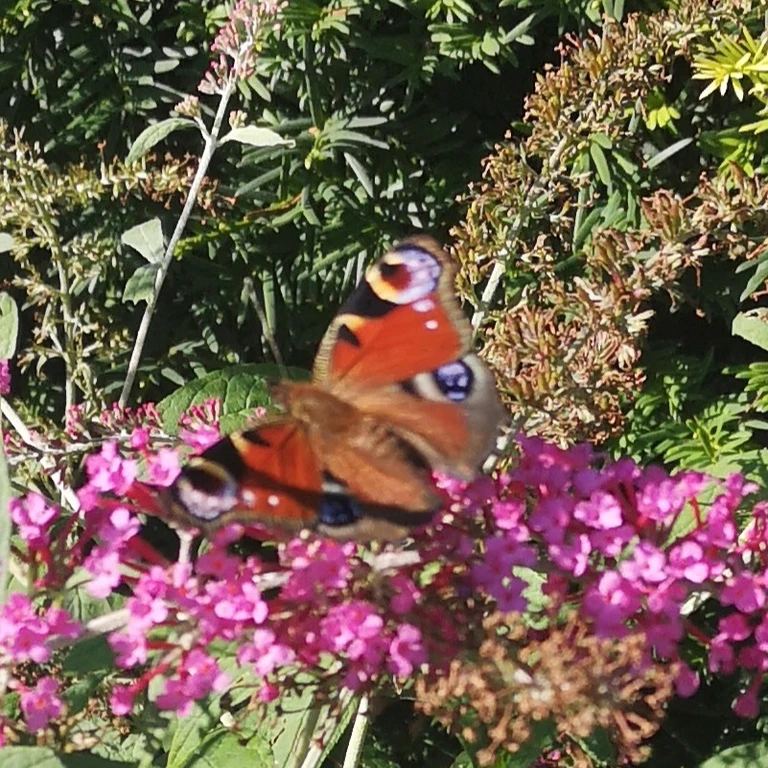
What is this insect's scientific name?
Aglais io
